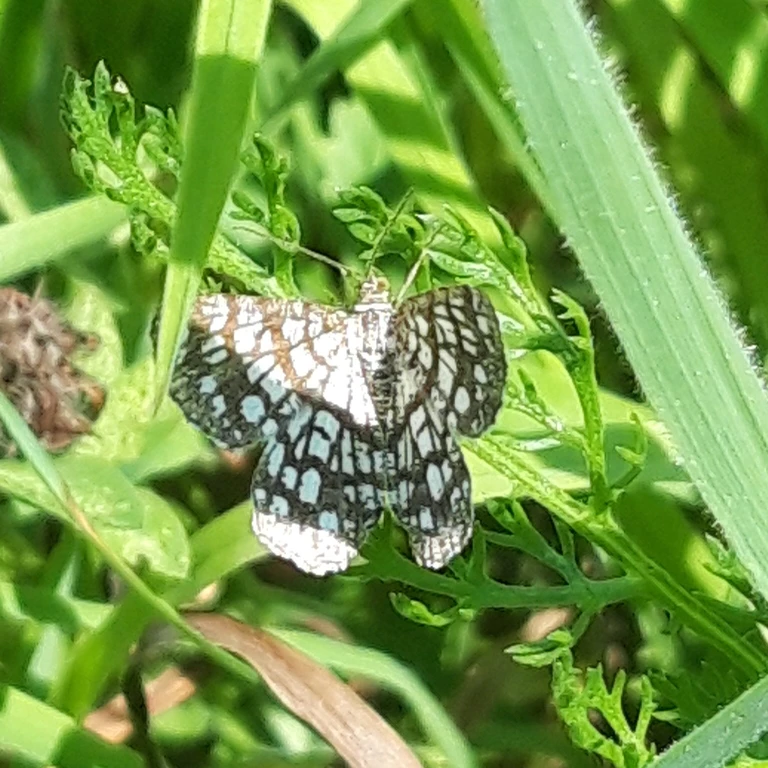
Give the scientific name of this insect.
Chiasmia clathrata
